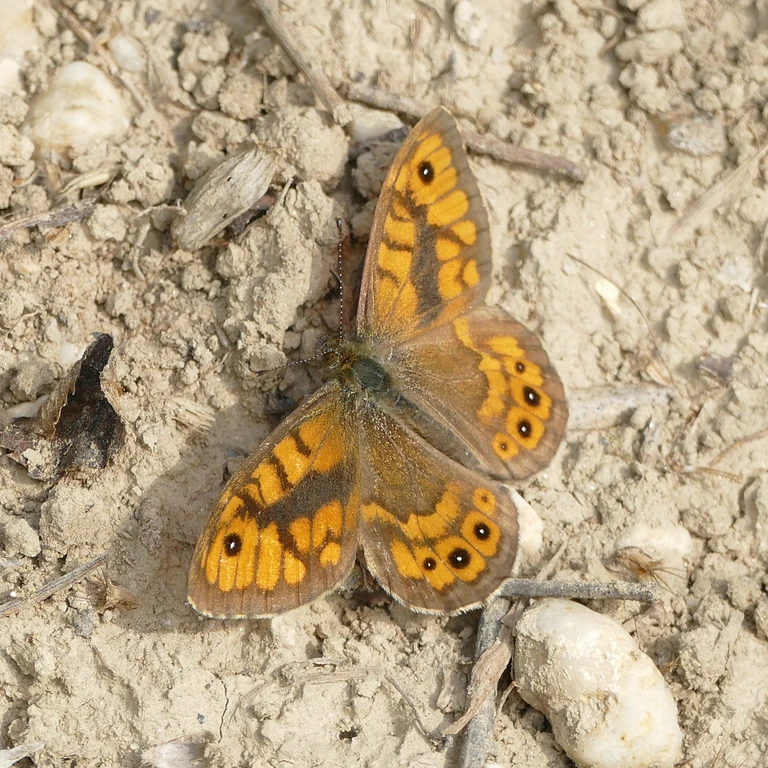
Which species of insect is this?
Lasiommata megera (also Pararge megera)
